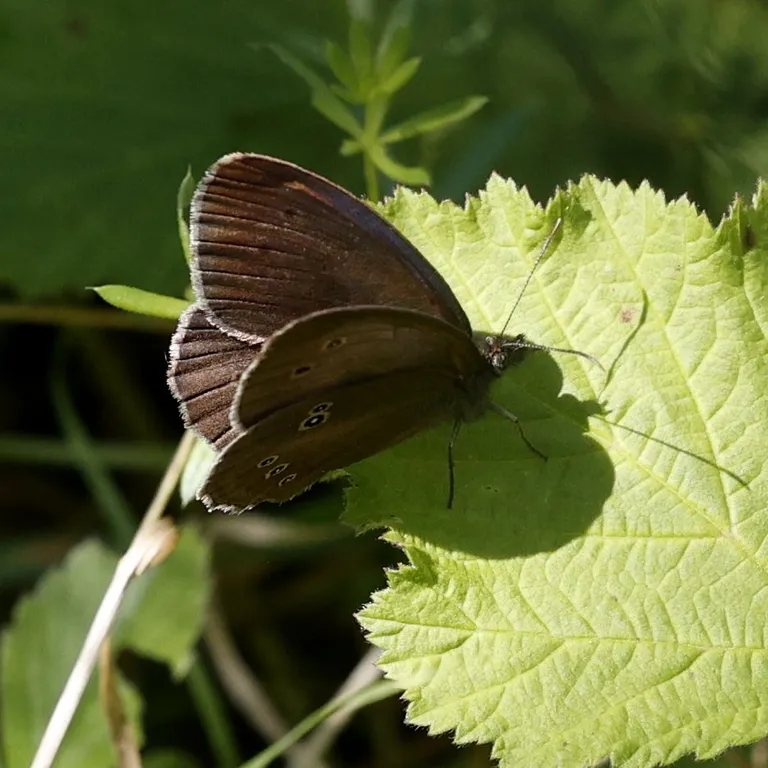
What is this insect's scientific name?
Aphantopus hyperantus
